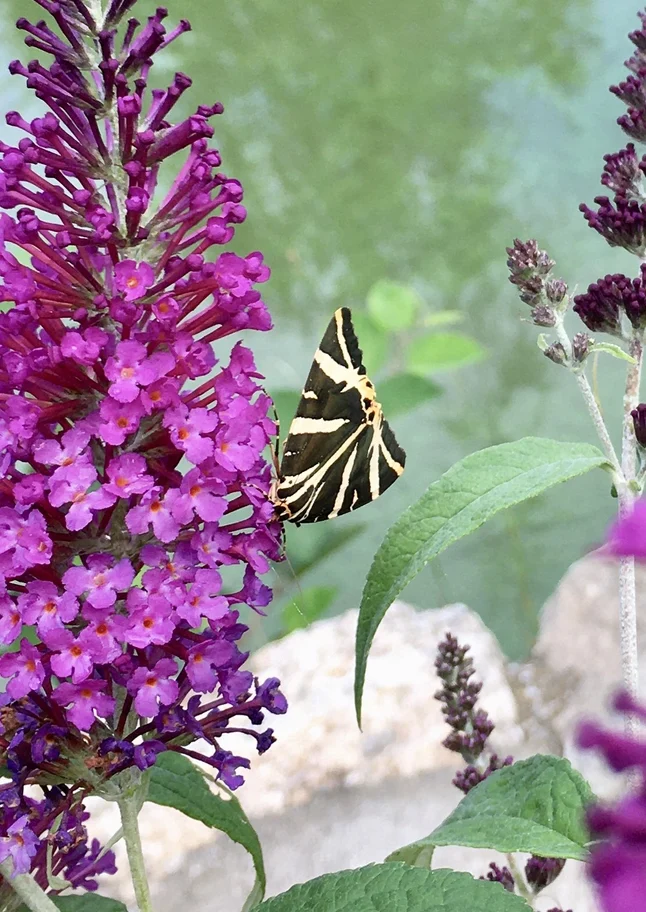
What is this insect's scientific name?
Euplagia quadripunctaria
